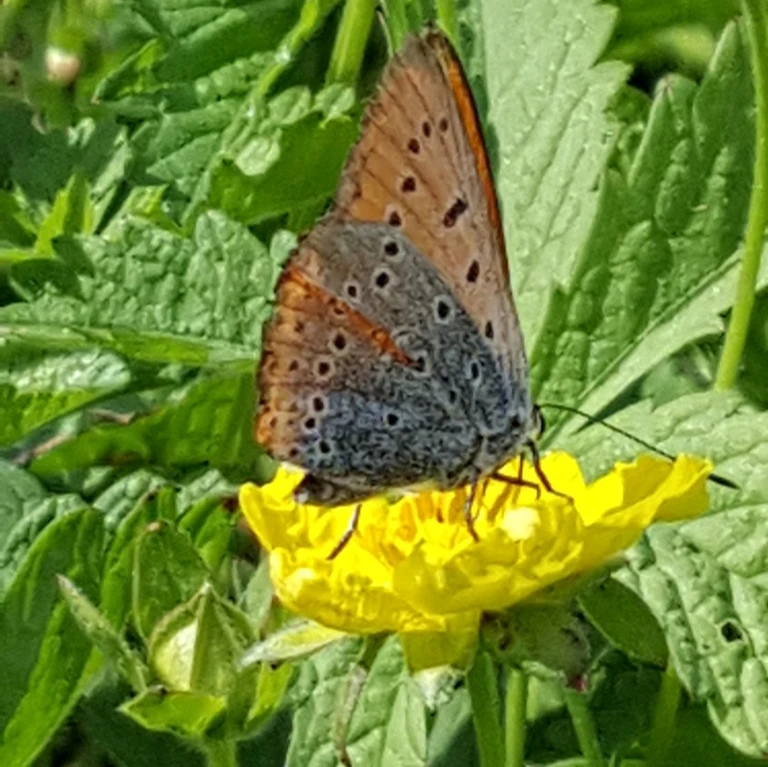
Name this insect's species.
Lycaena dispar
